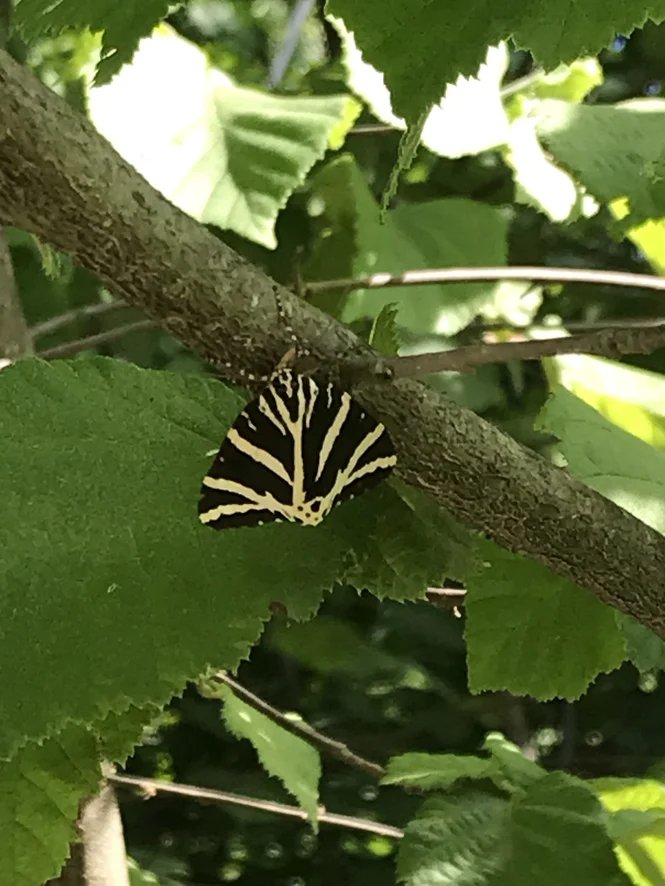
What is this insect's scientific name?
Euplagia quadripunctaria
